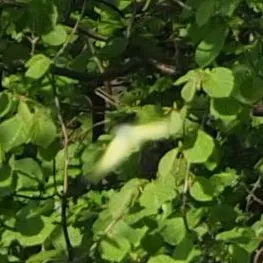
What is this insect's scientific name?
Gonepteryx rhamni
